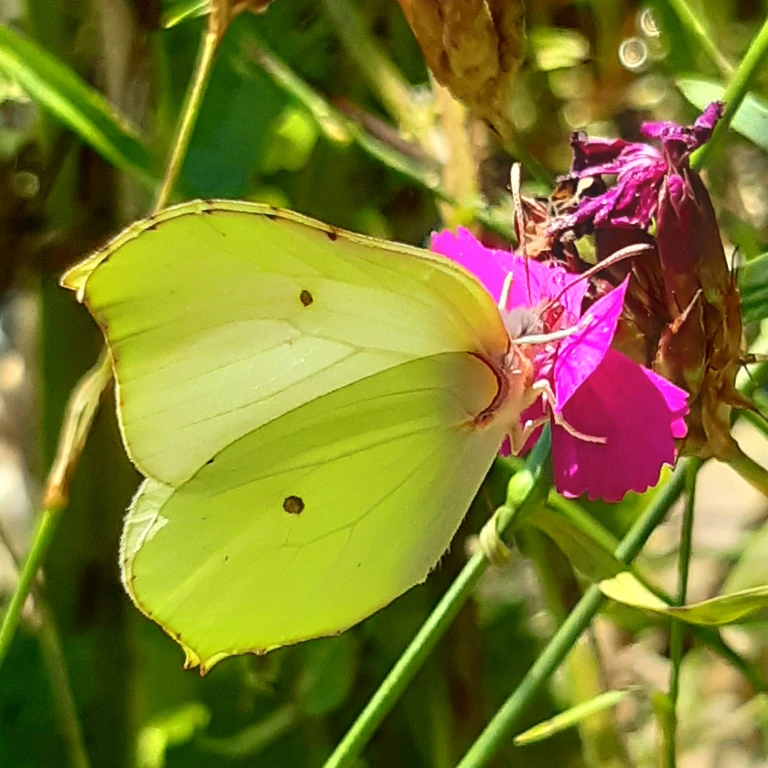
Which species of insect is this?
Gonepteryx rhamni
